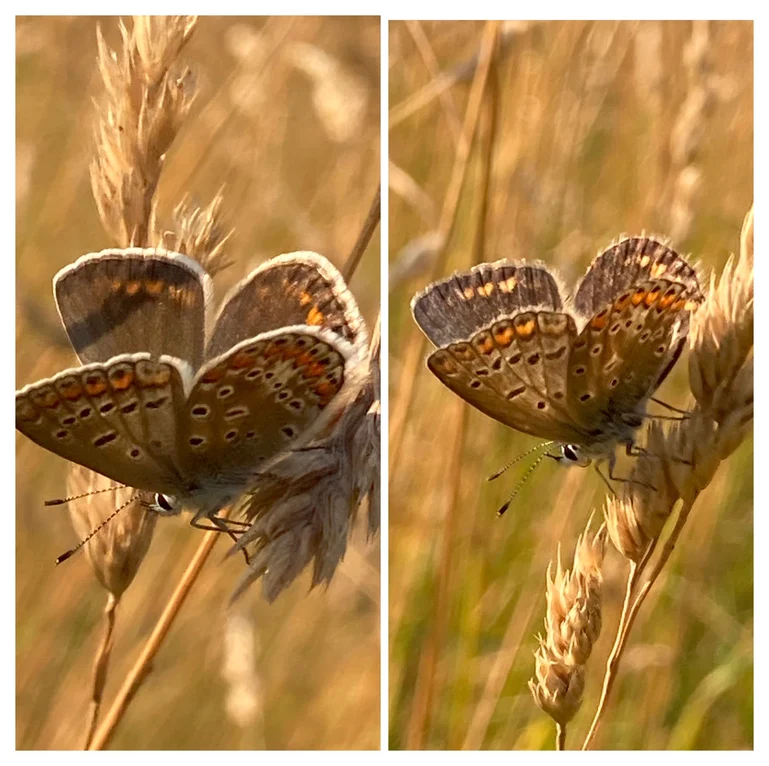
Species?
Polyommatus icarus
